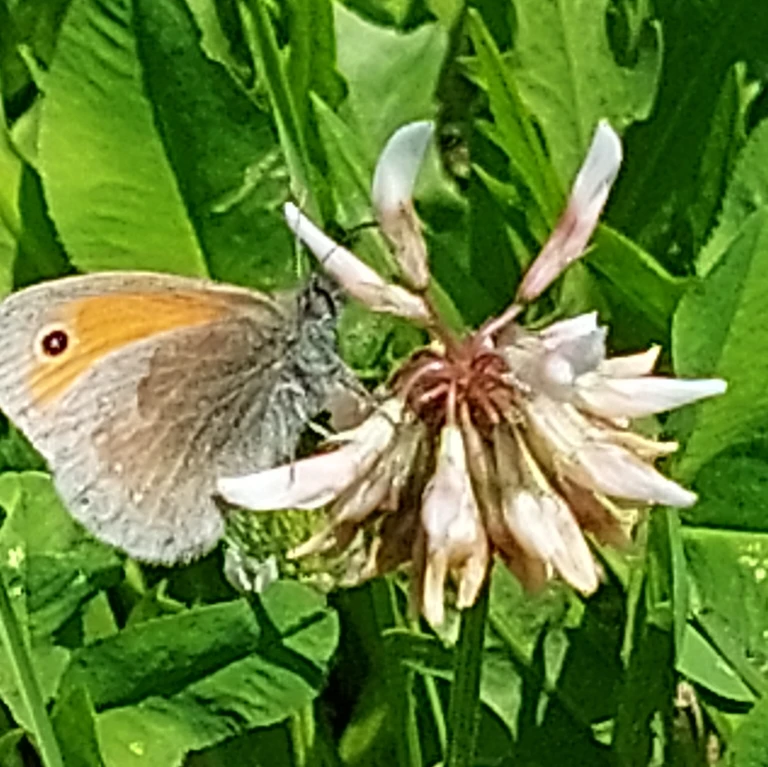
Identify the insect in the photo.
Coenonympha pamphilus
